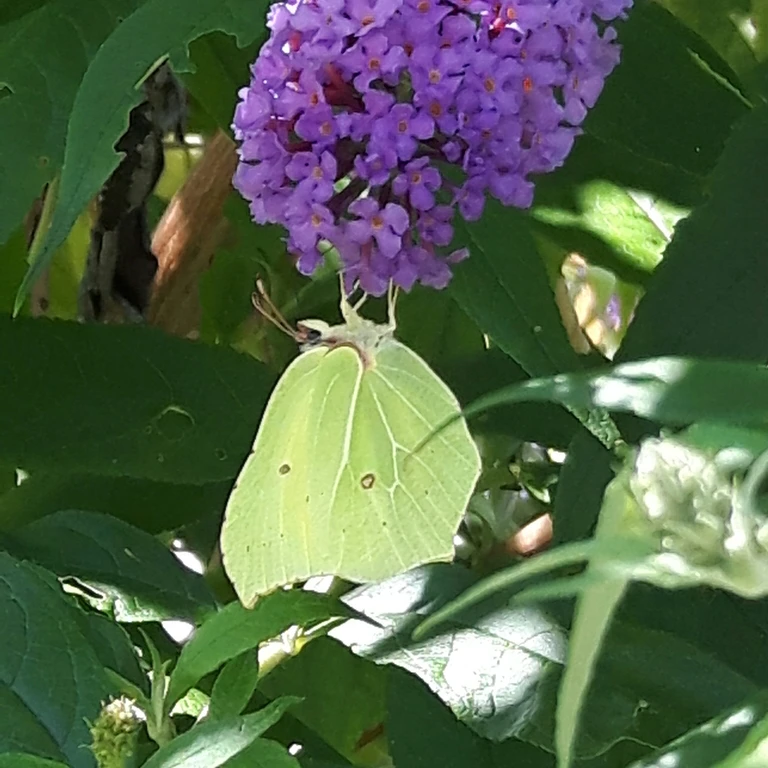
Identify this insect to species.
Gonepteryx rhamni
